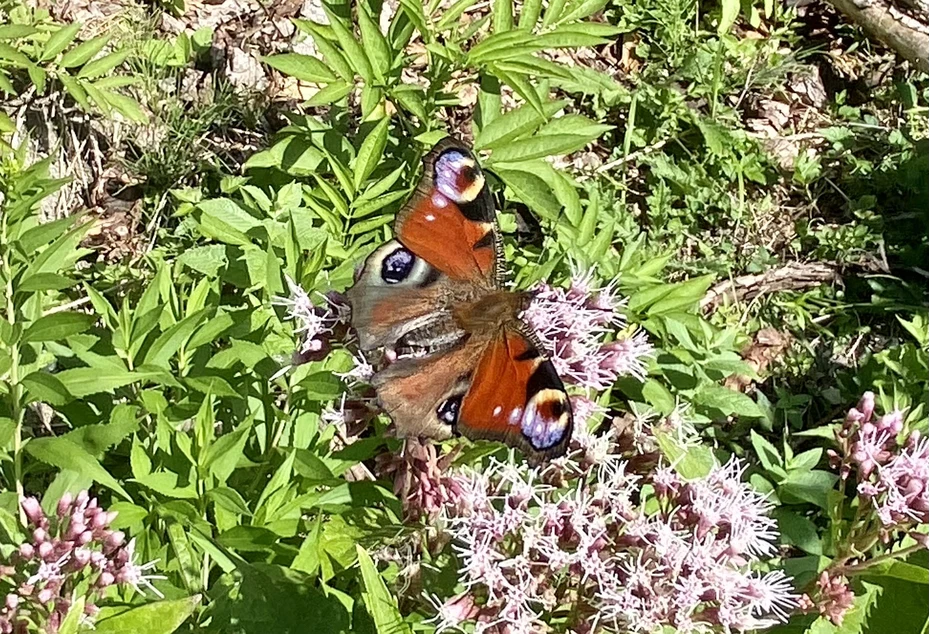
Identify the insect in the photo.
Aglais io
